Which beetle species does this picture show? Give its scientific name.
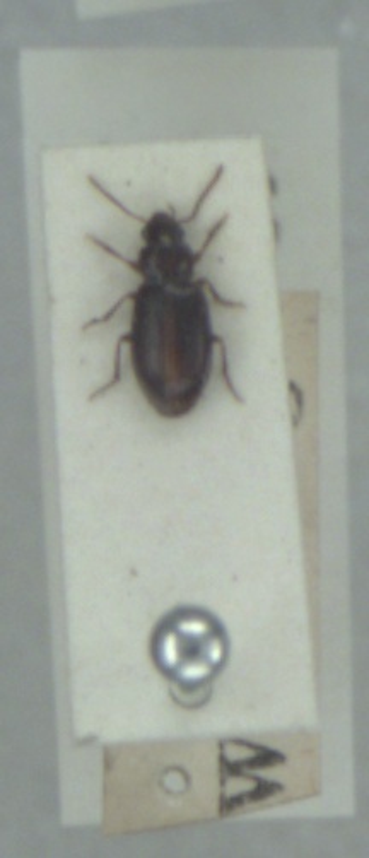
Bradycellus ruficollis
